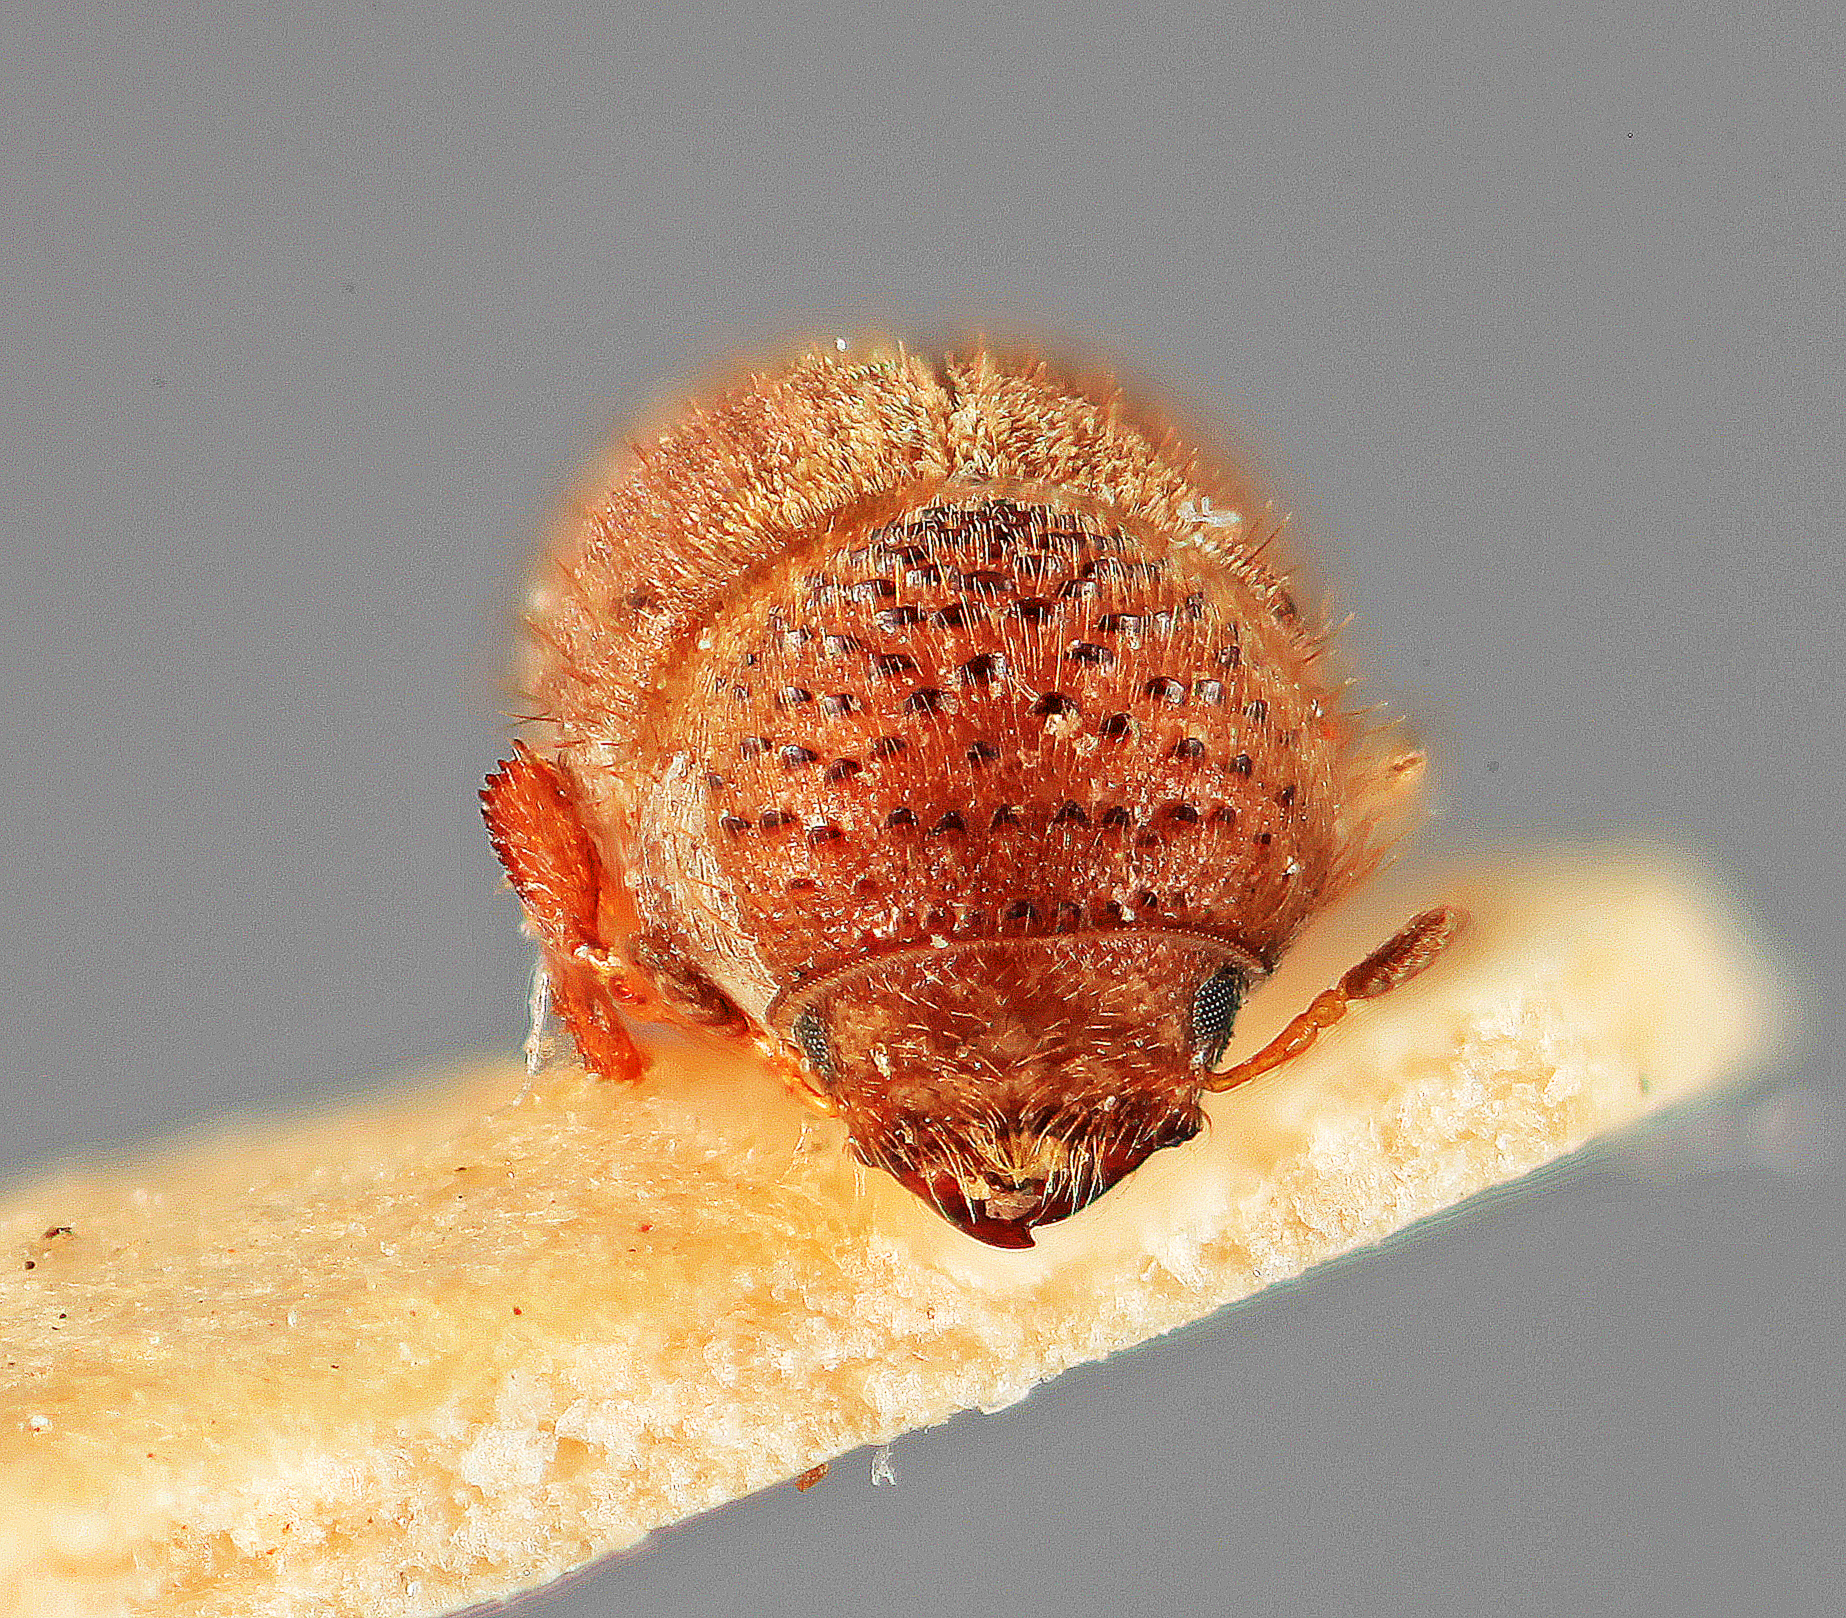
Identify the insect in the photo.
Cryphalus fulmineus
